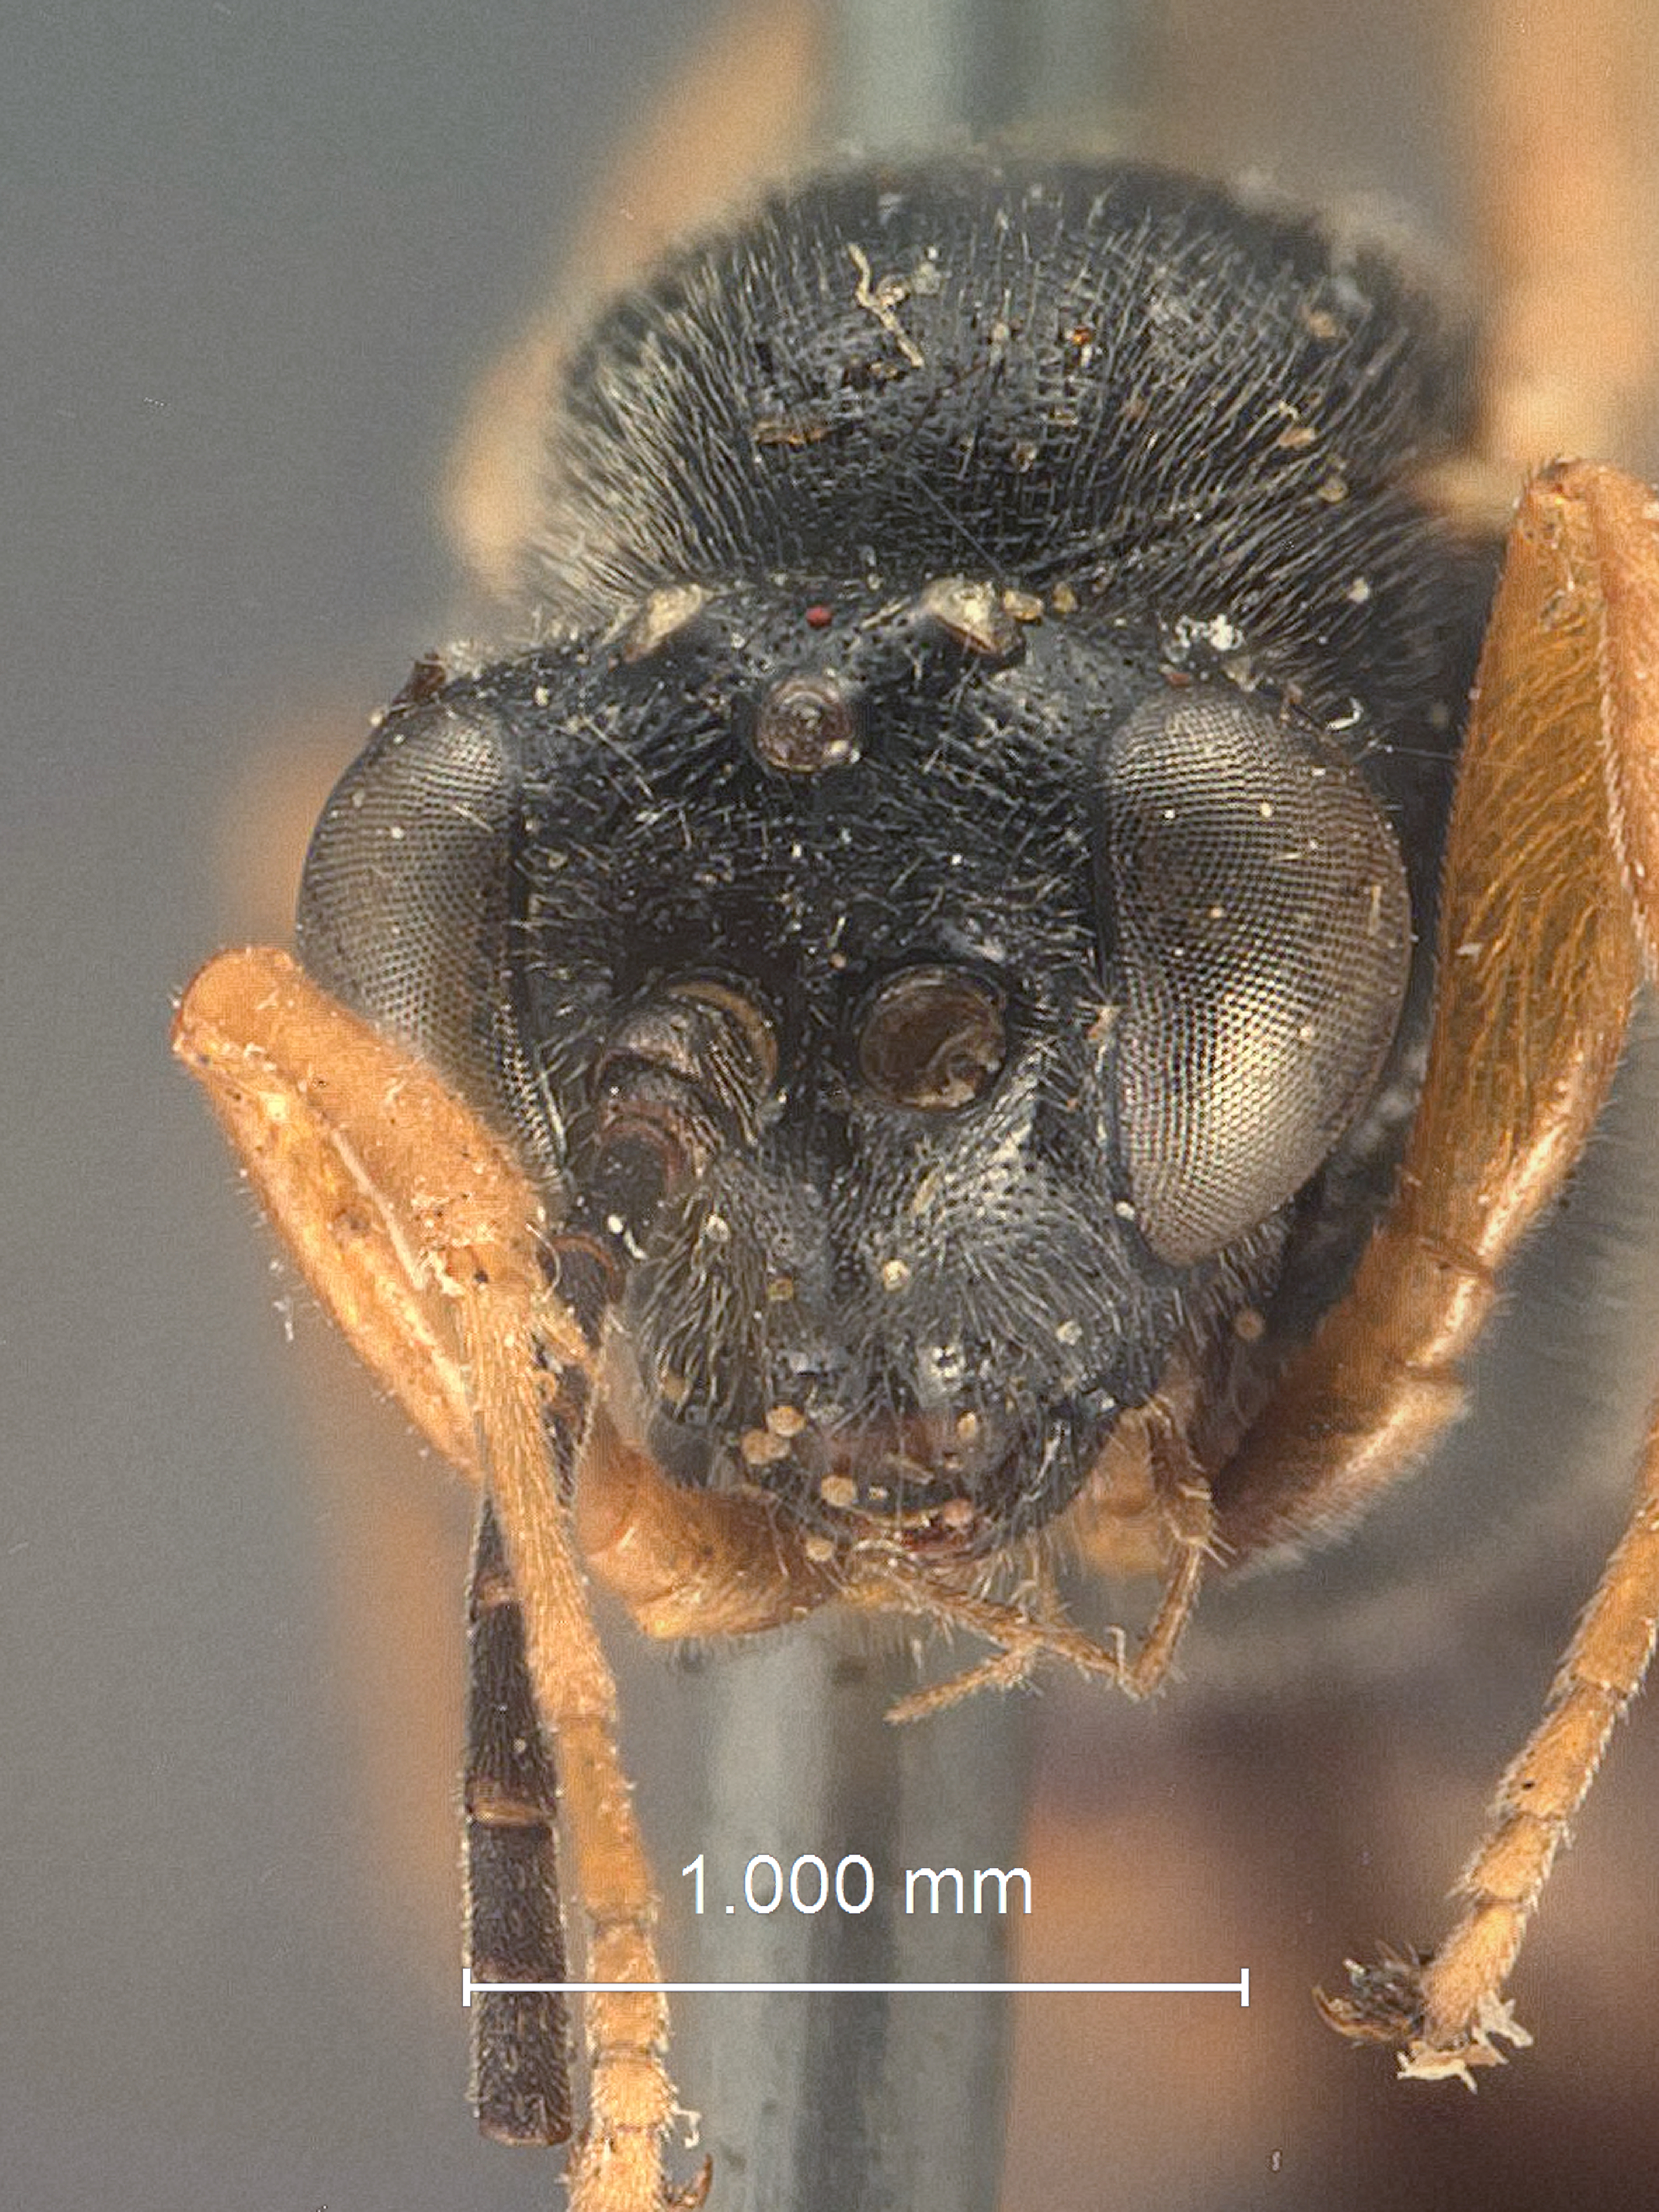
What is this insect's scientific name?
Glypta bakeri
